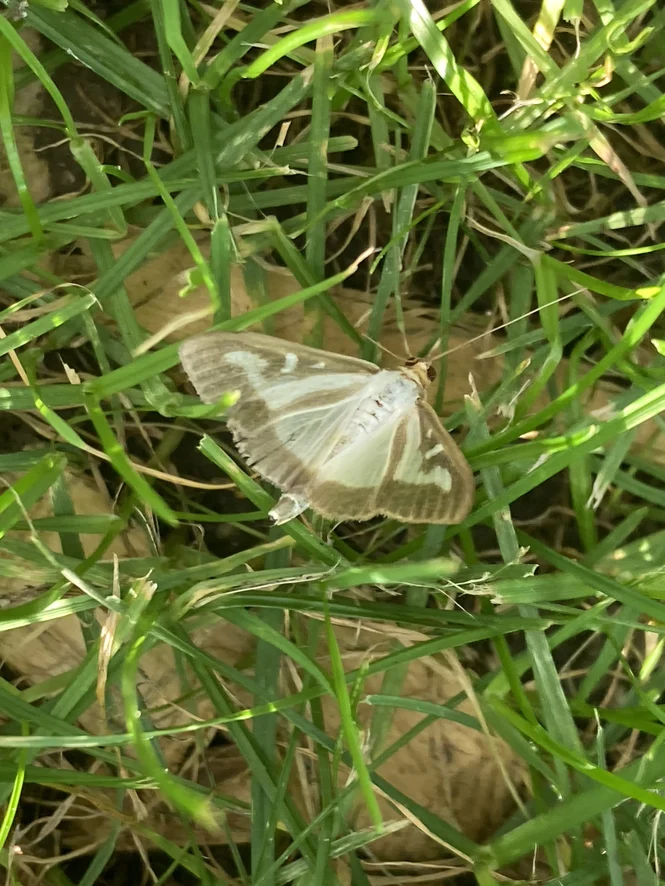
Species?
Cydalima perspectalis
